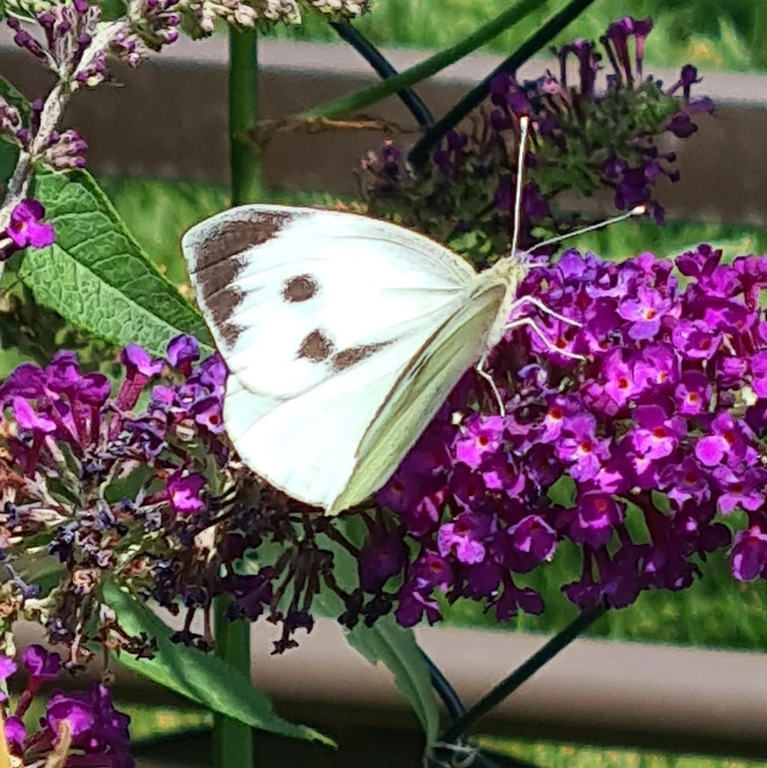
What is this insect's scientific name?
Pieris brassicae
